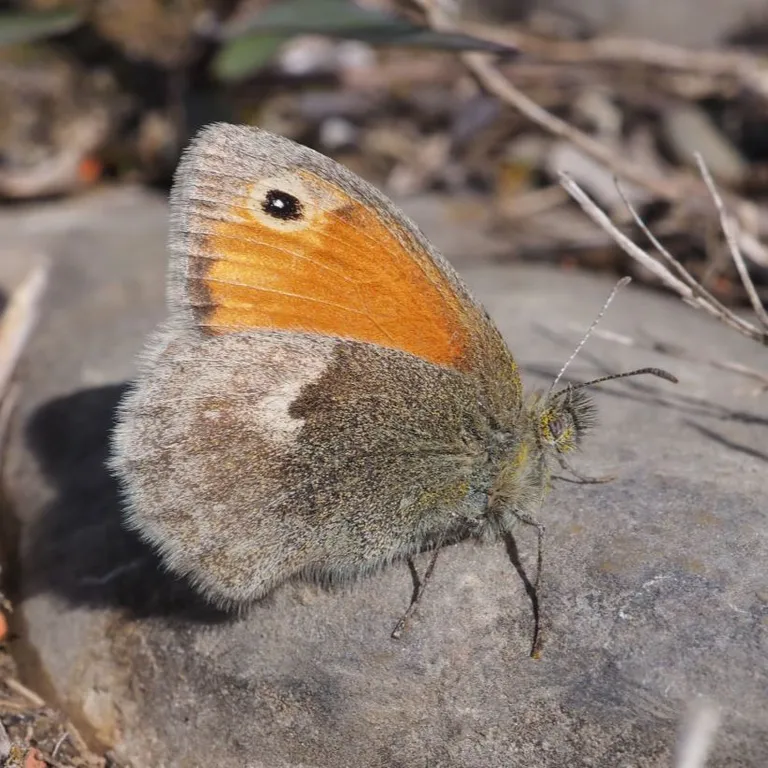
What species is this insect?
Coenonympha pamphilus
